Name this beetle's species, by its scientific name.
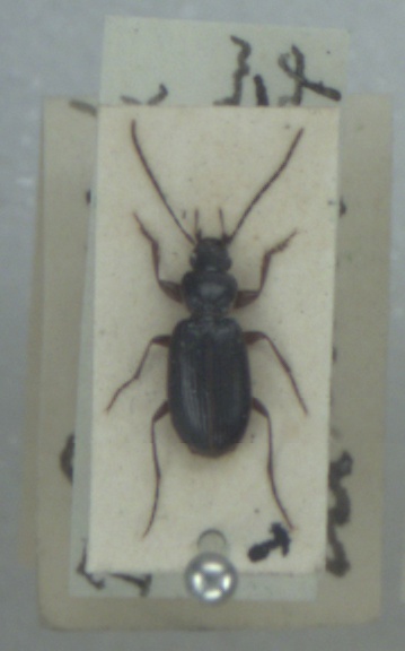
Badister dilatatus
